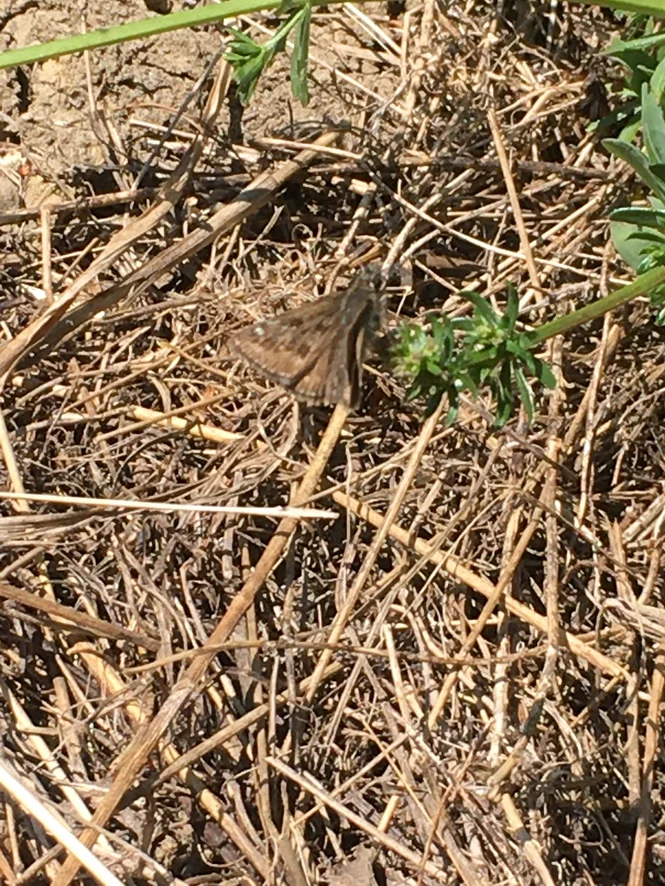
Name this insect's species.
Erynnis tages
